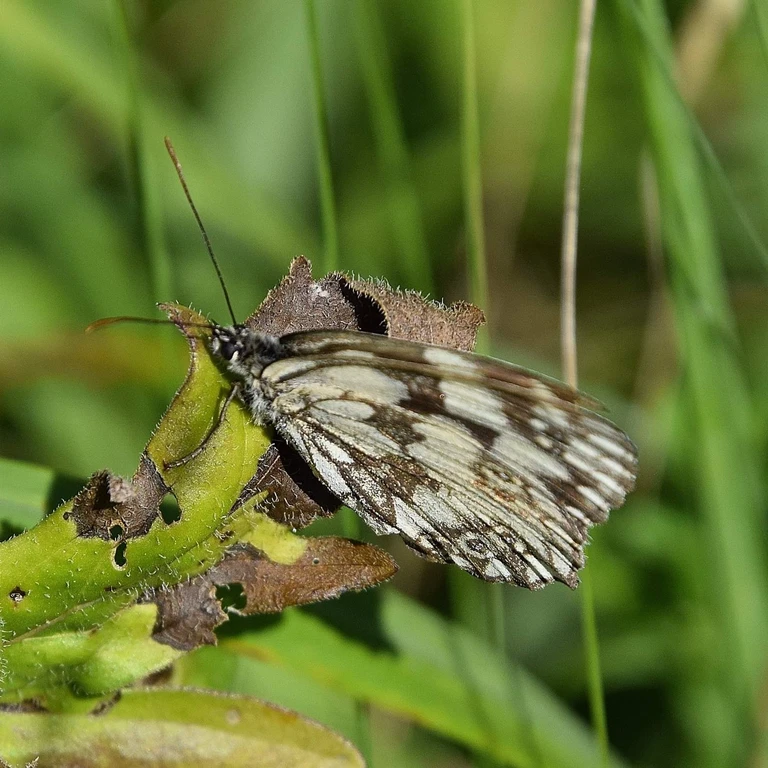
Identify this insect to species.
Melanargia galathea
